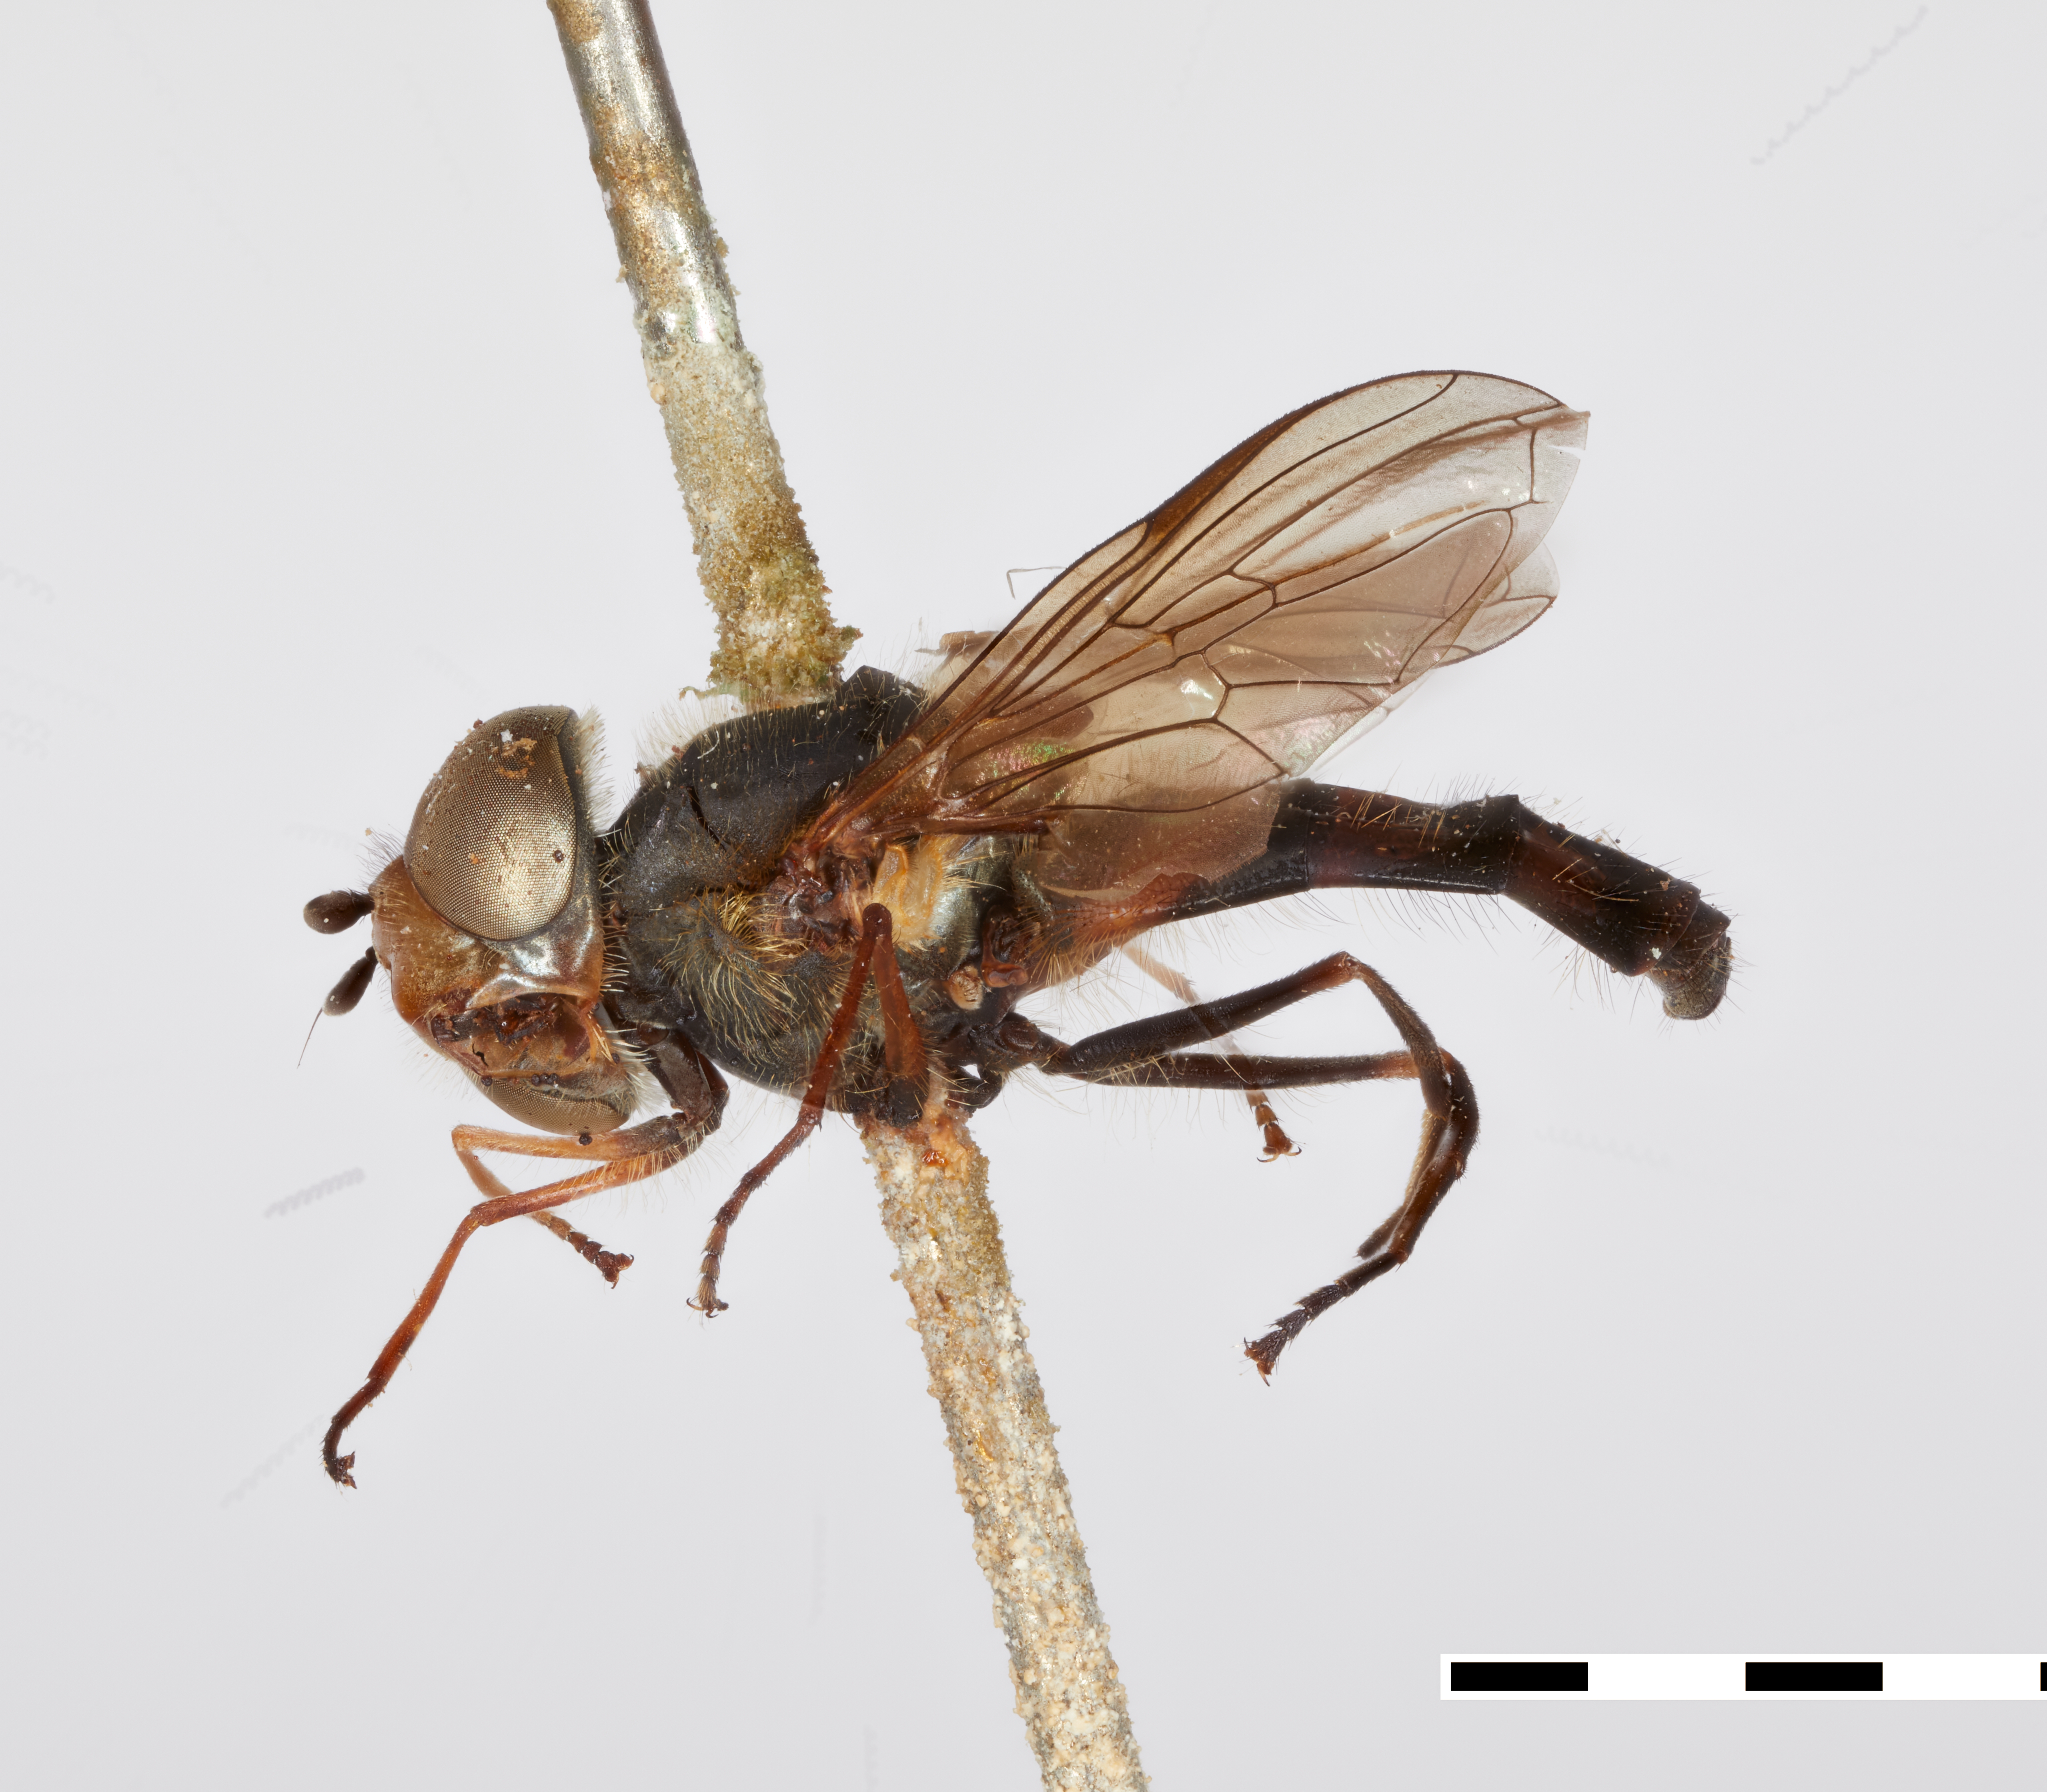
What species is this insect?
Parasyrphus kashmiricus
